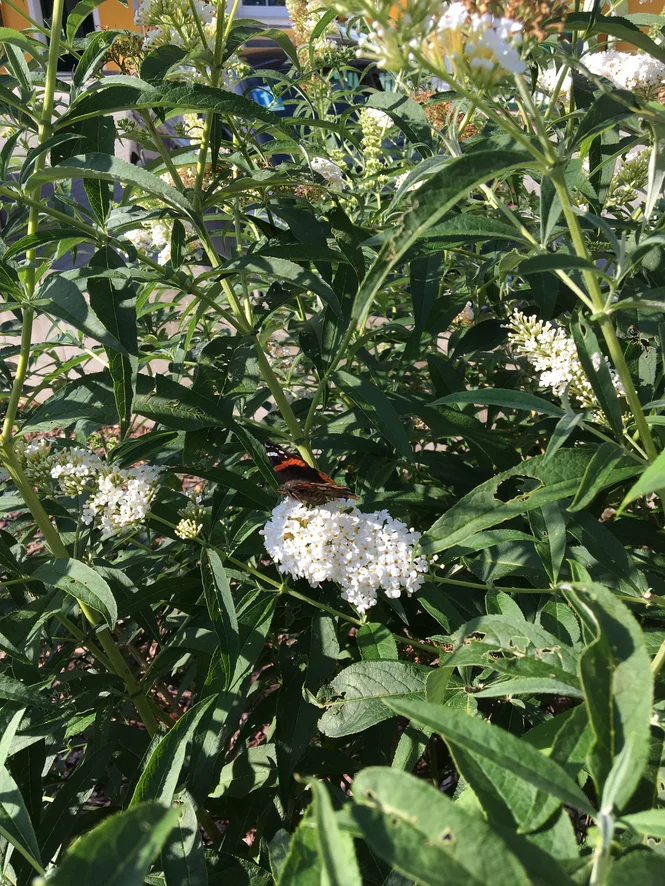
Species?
Vanessa atalanta
